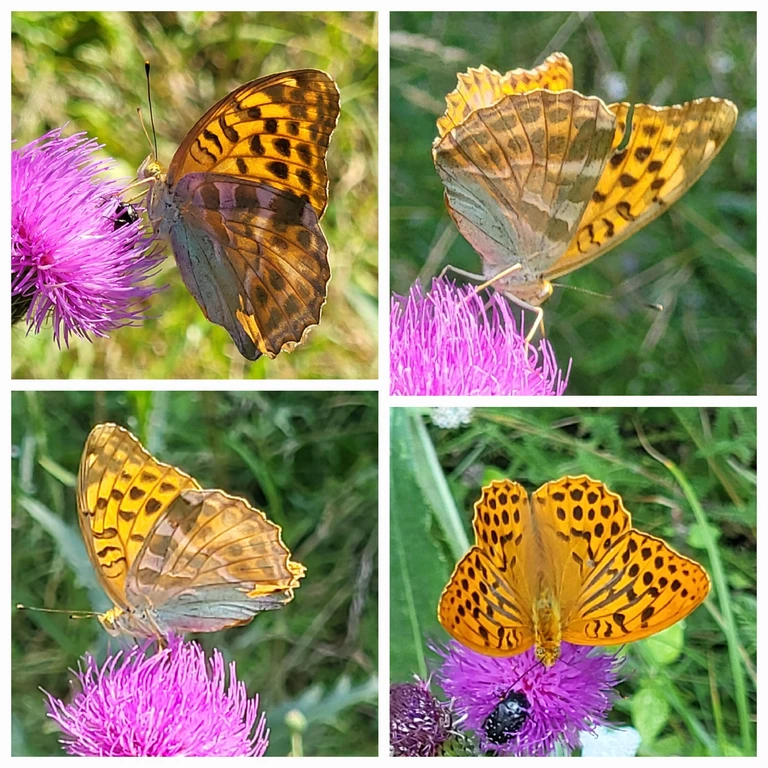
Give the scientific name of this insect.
Argynnis paphia
